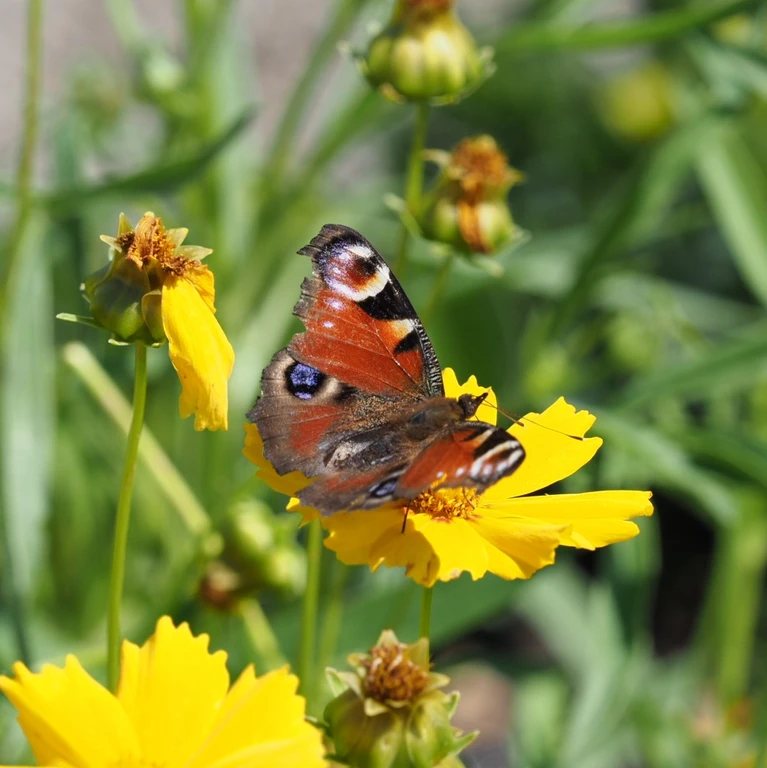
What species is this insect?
Aglais io
